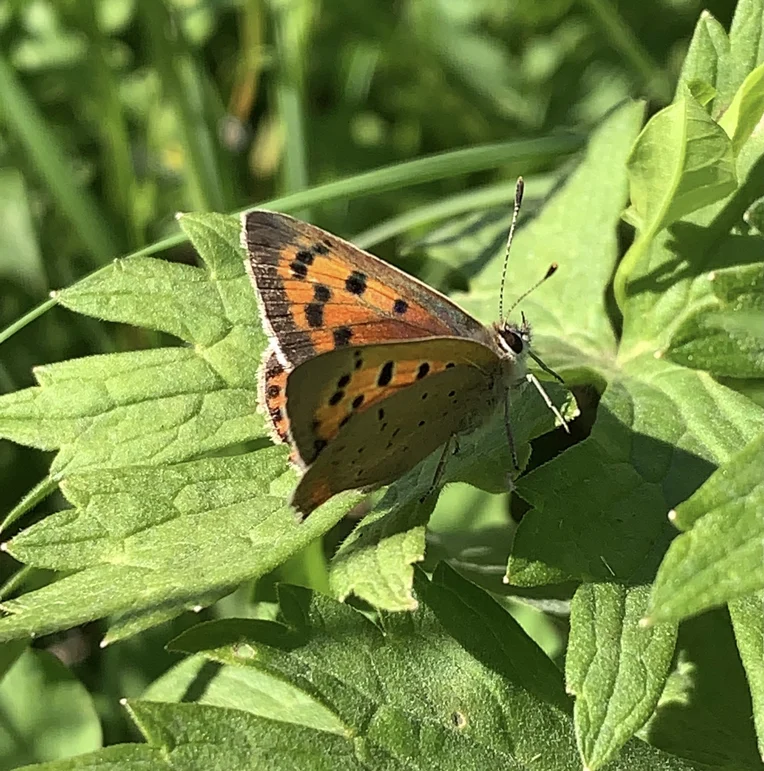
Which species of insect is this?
Lycaena phlaeas
